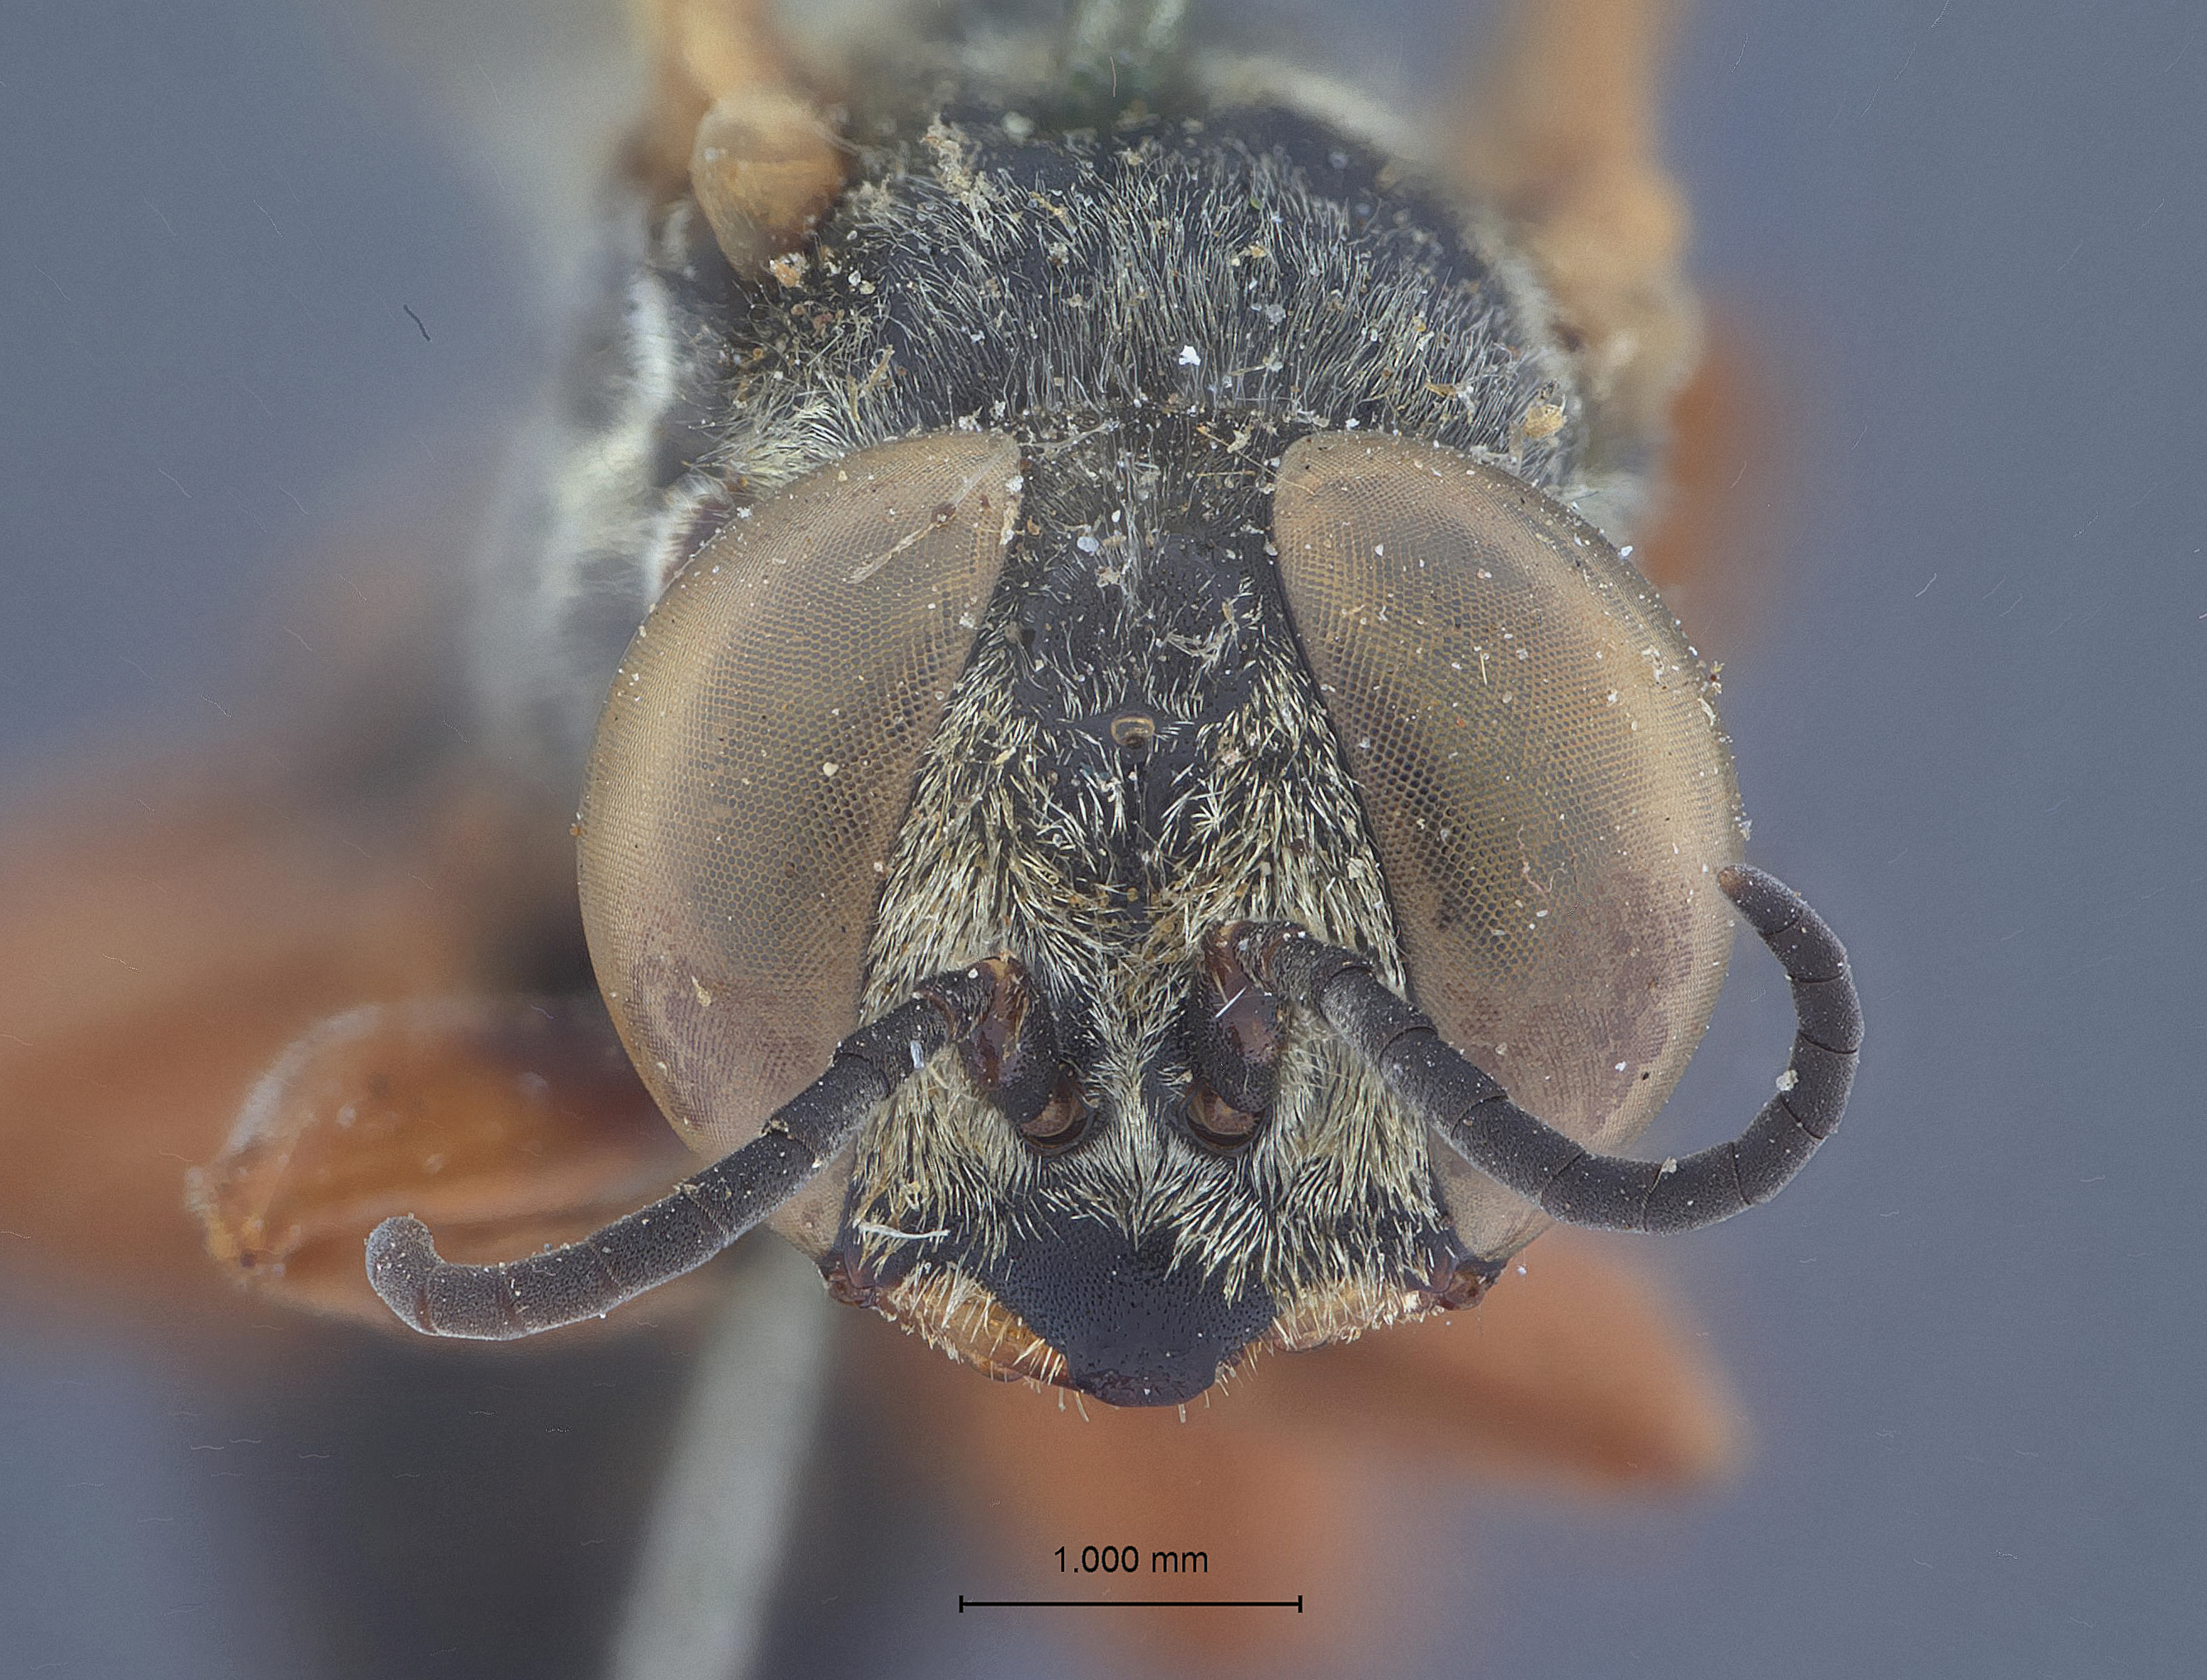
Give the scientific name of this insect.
Tachytes rufofasciatus
